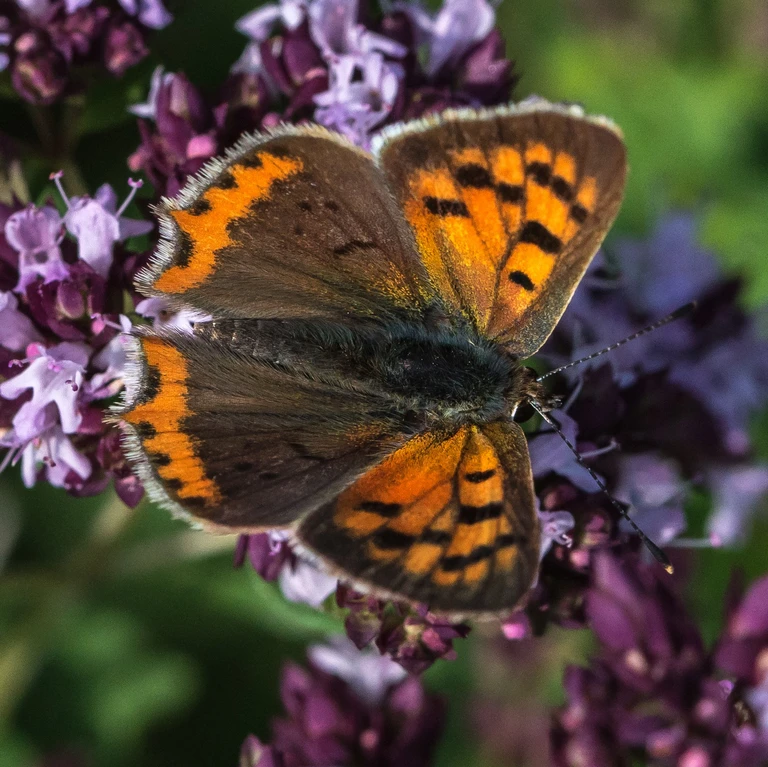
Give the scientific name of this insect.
Lycaena phlaeas
